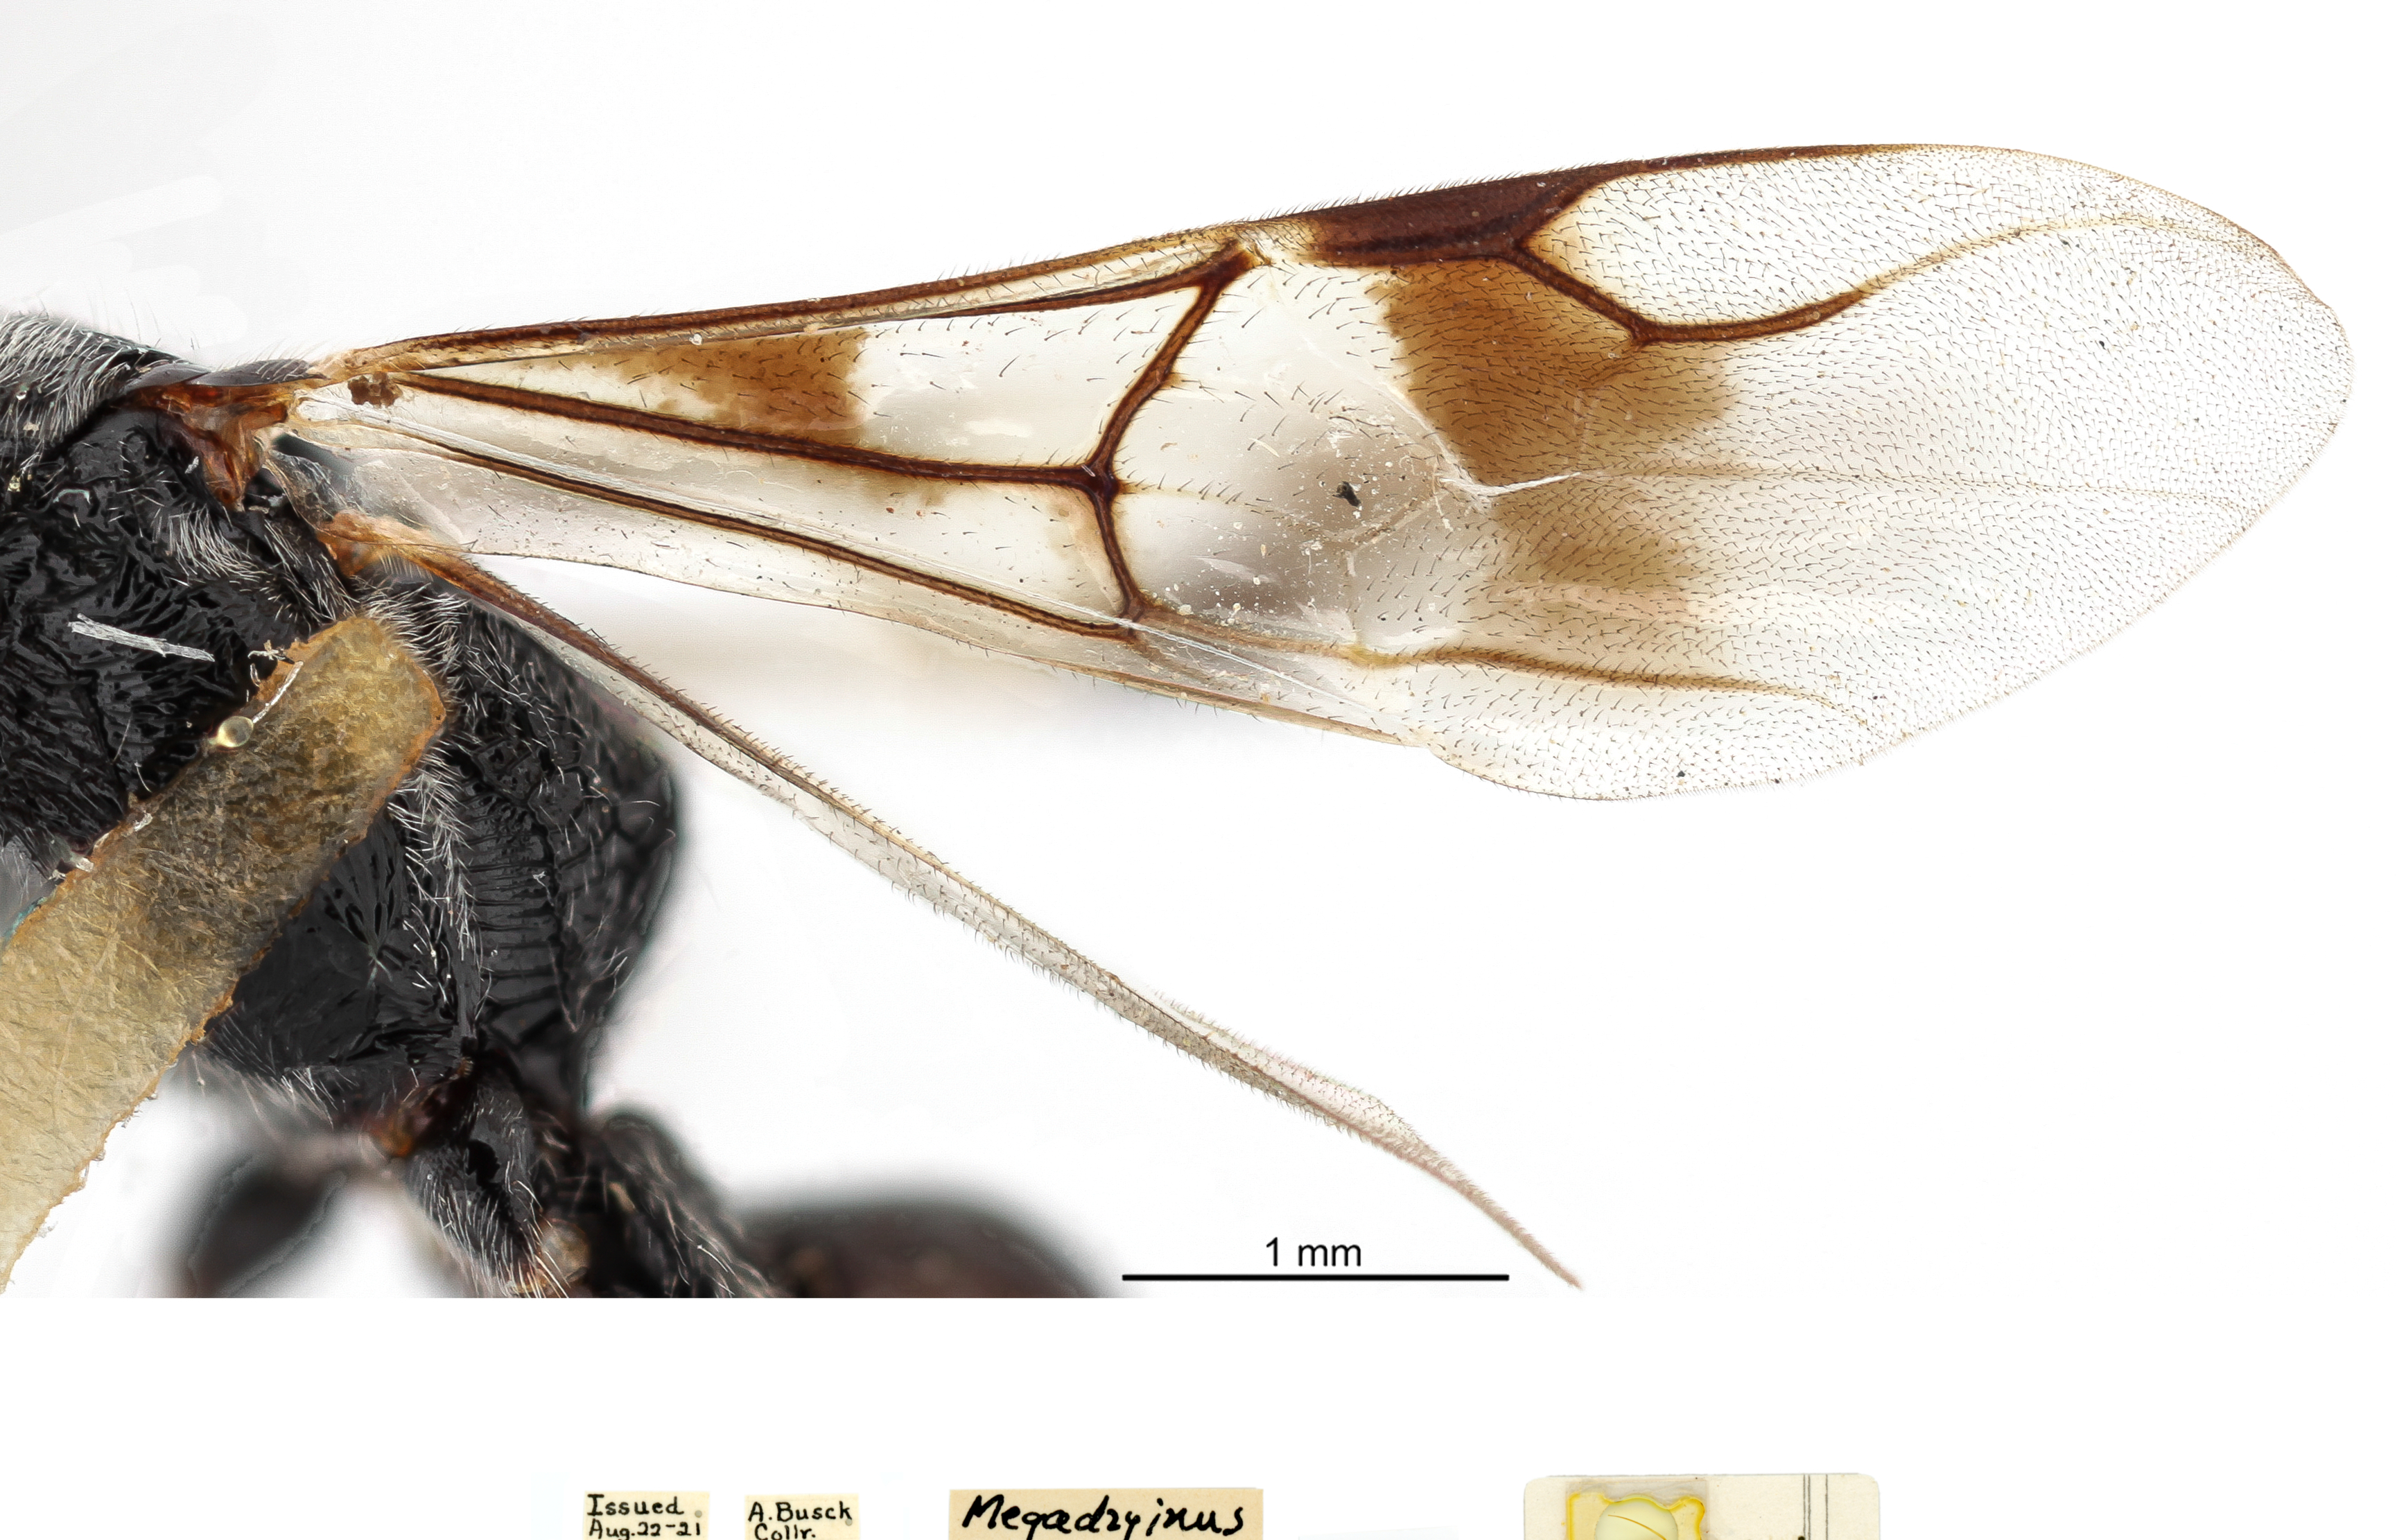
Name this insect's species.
Megadryinus magnificus
